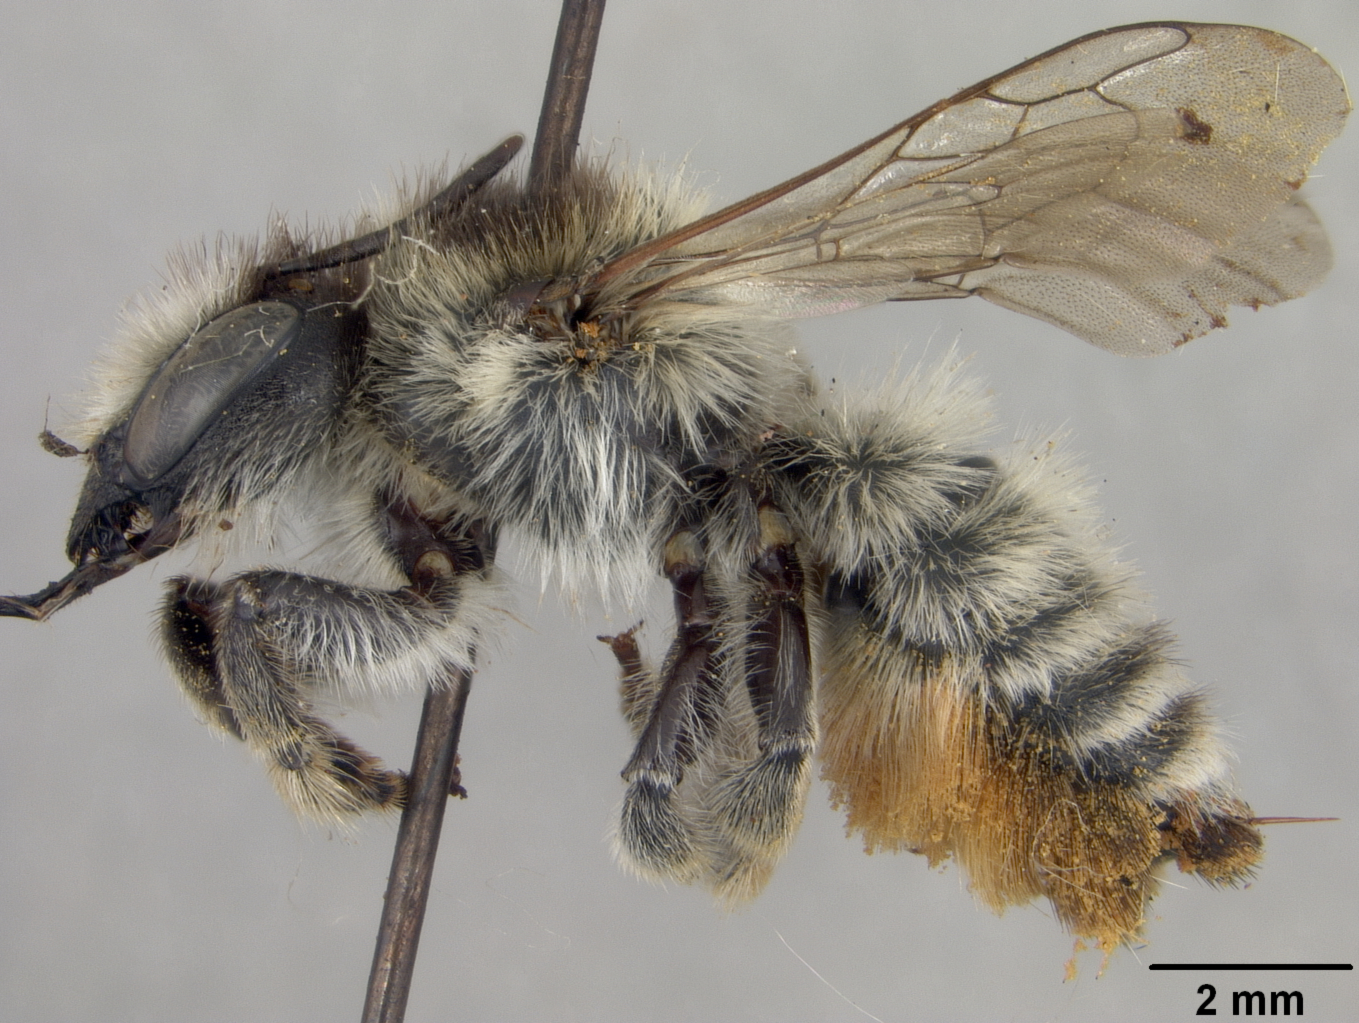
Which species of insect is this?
Megachile analis
